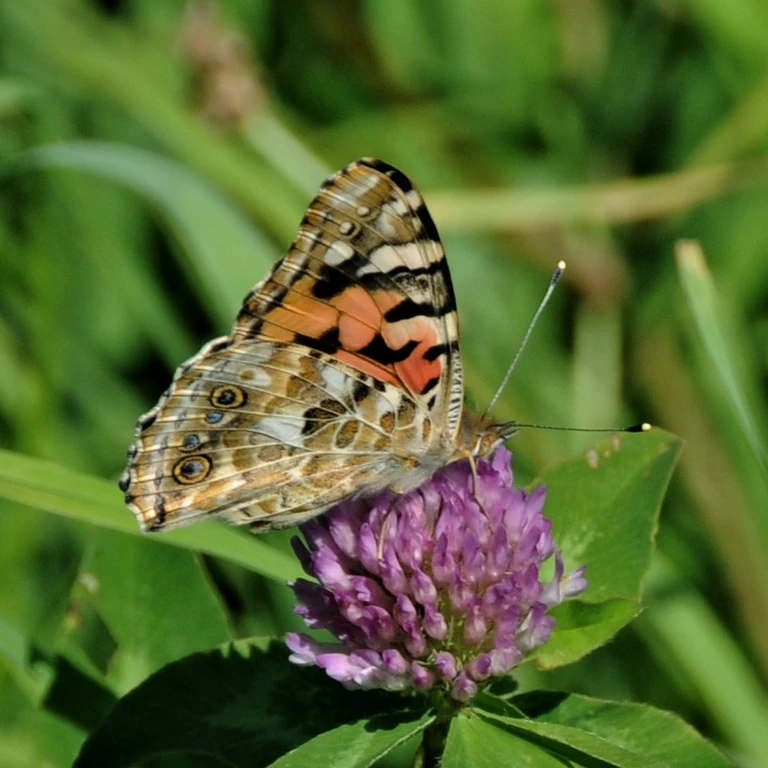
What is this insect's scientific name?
Vanessa cardui
